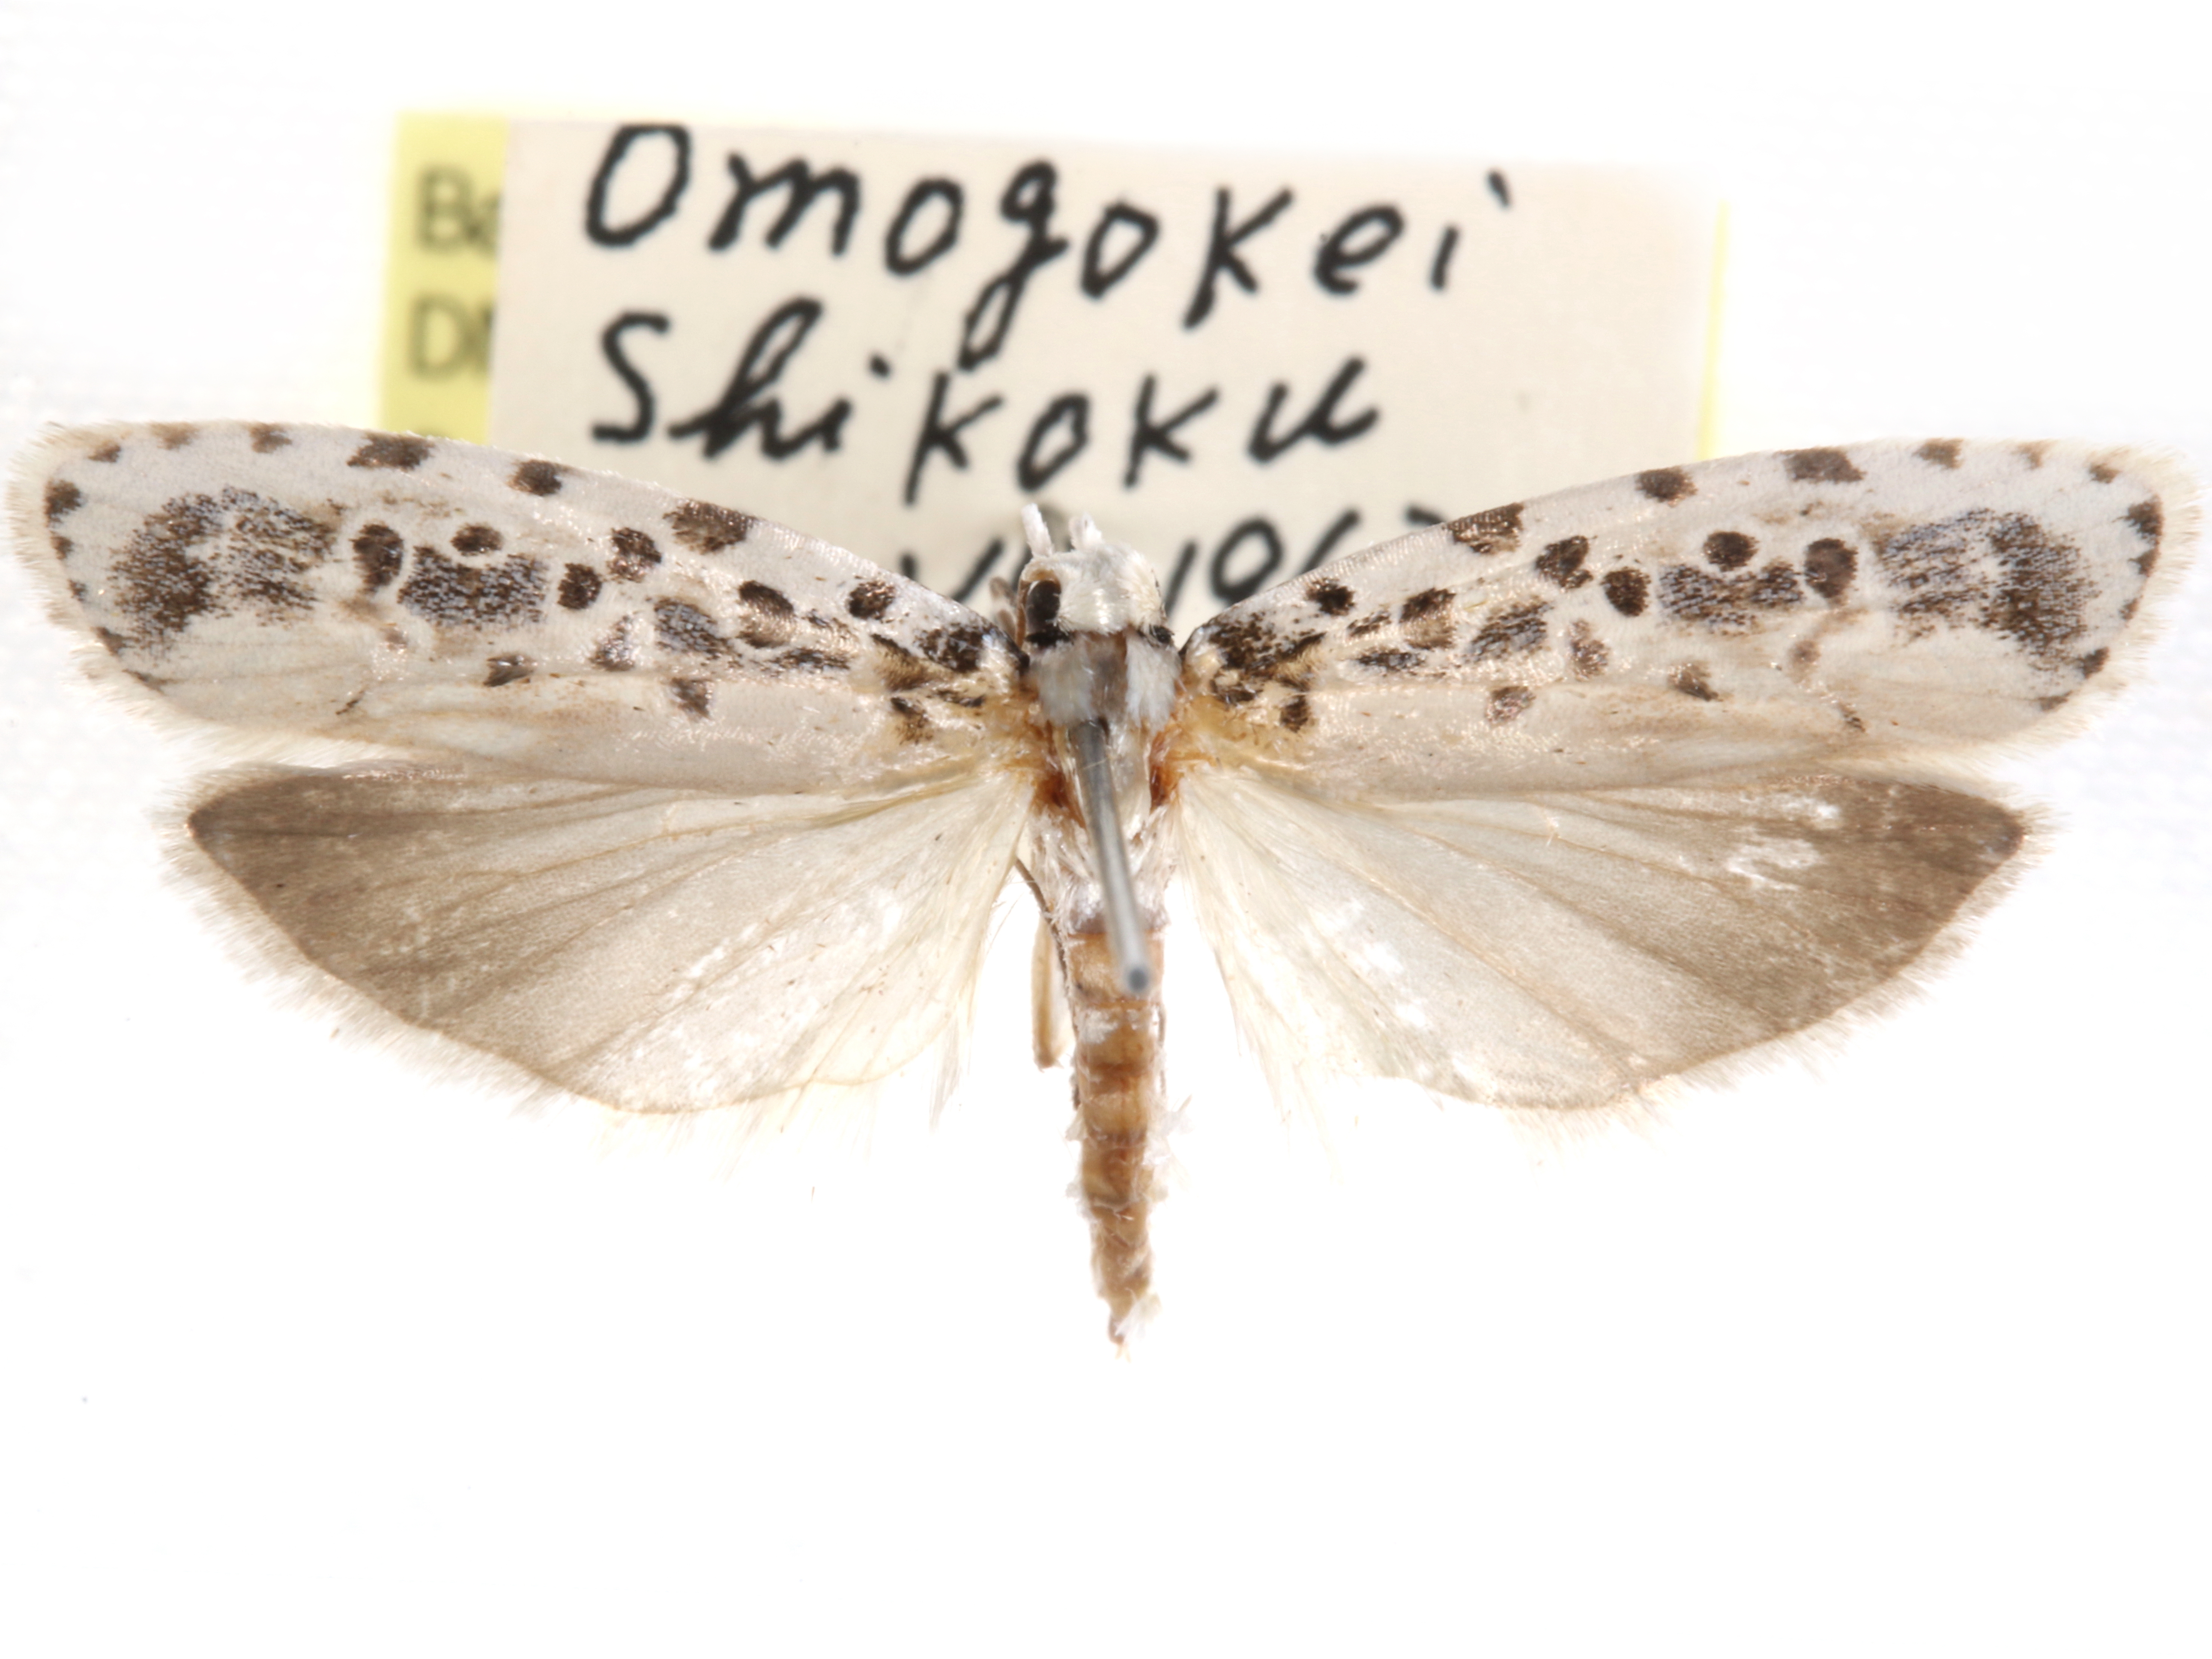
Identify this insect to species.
Heterogymna ochrogramma
